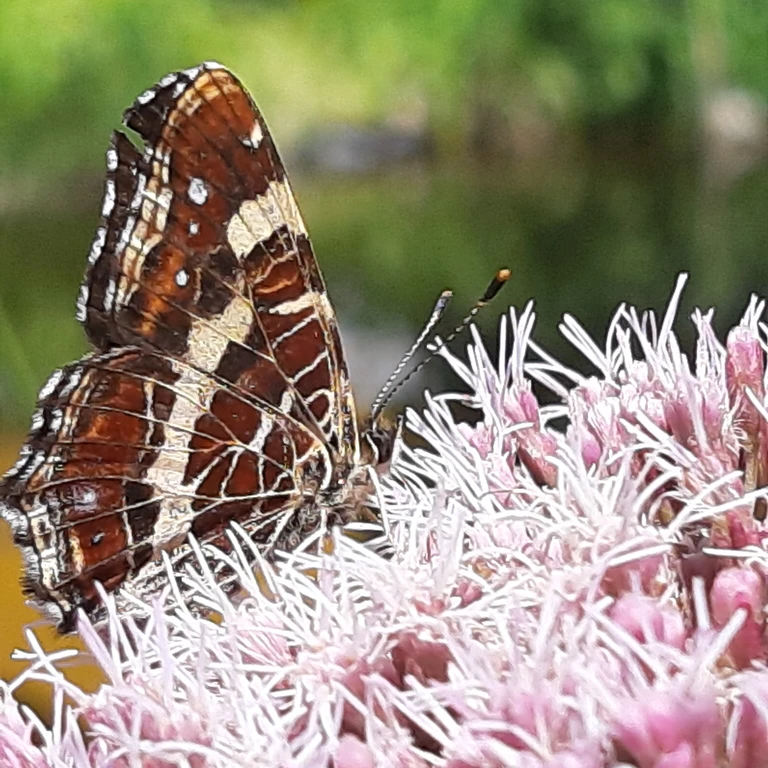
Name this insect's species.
Araschnia levana
